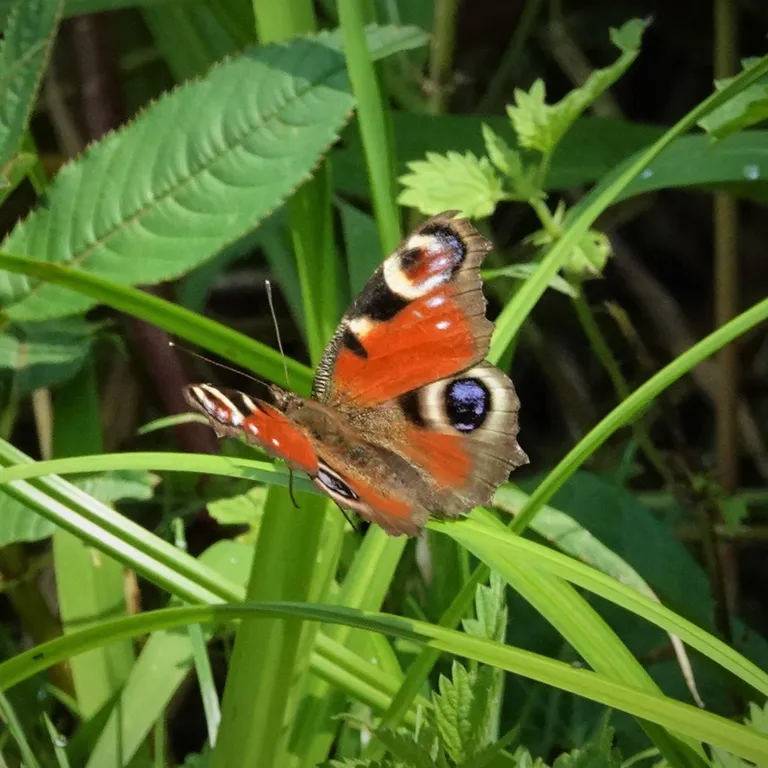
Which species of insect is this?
Aglais io
